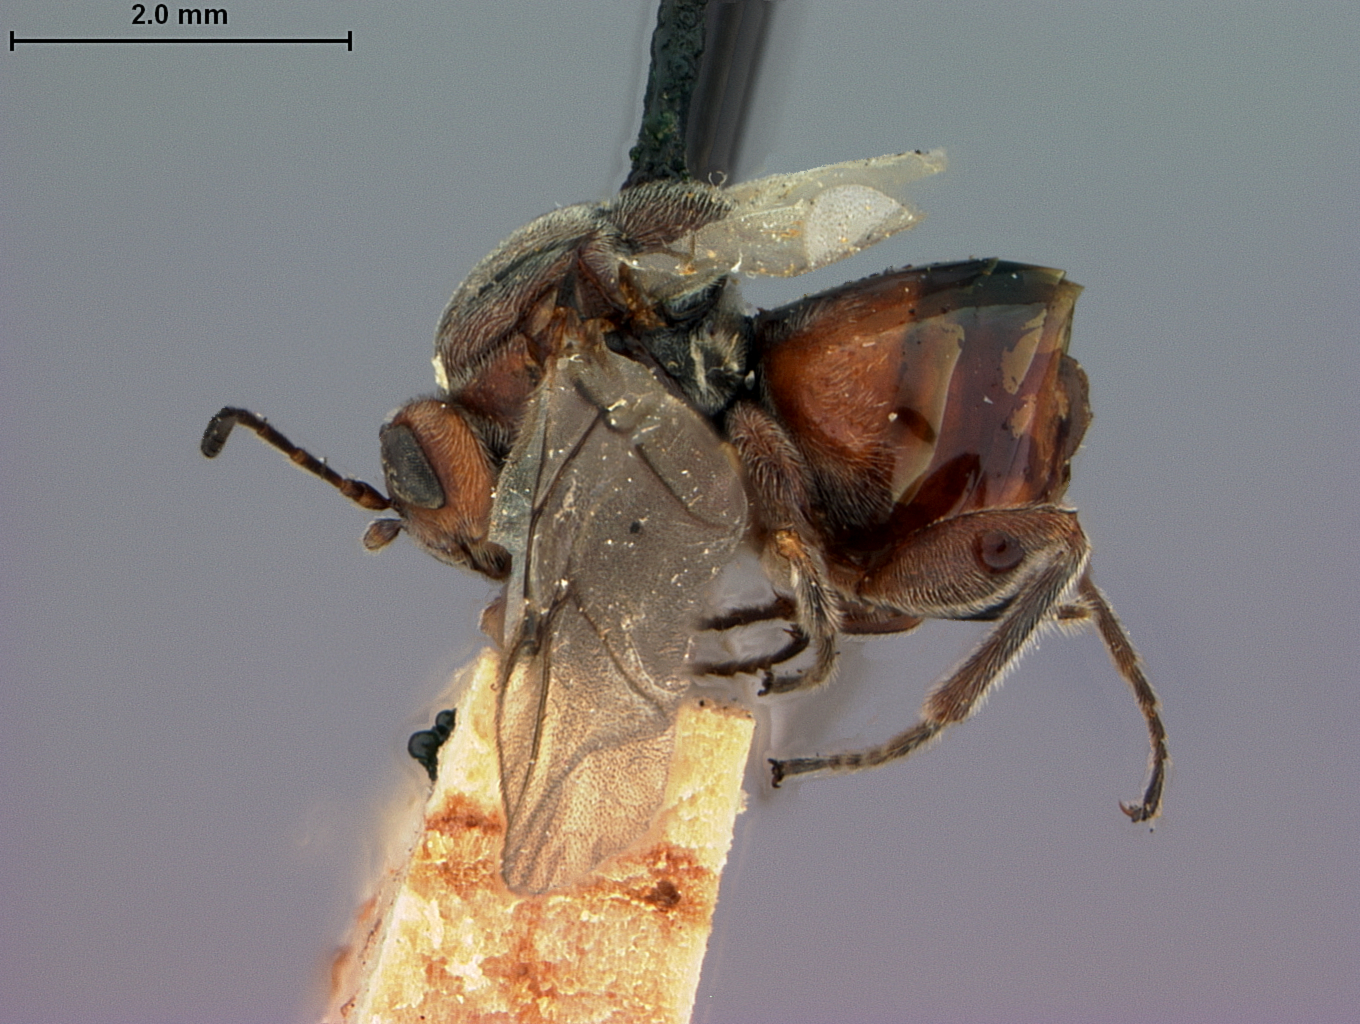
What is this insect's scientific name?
Disholcaspis brevinota
